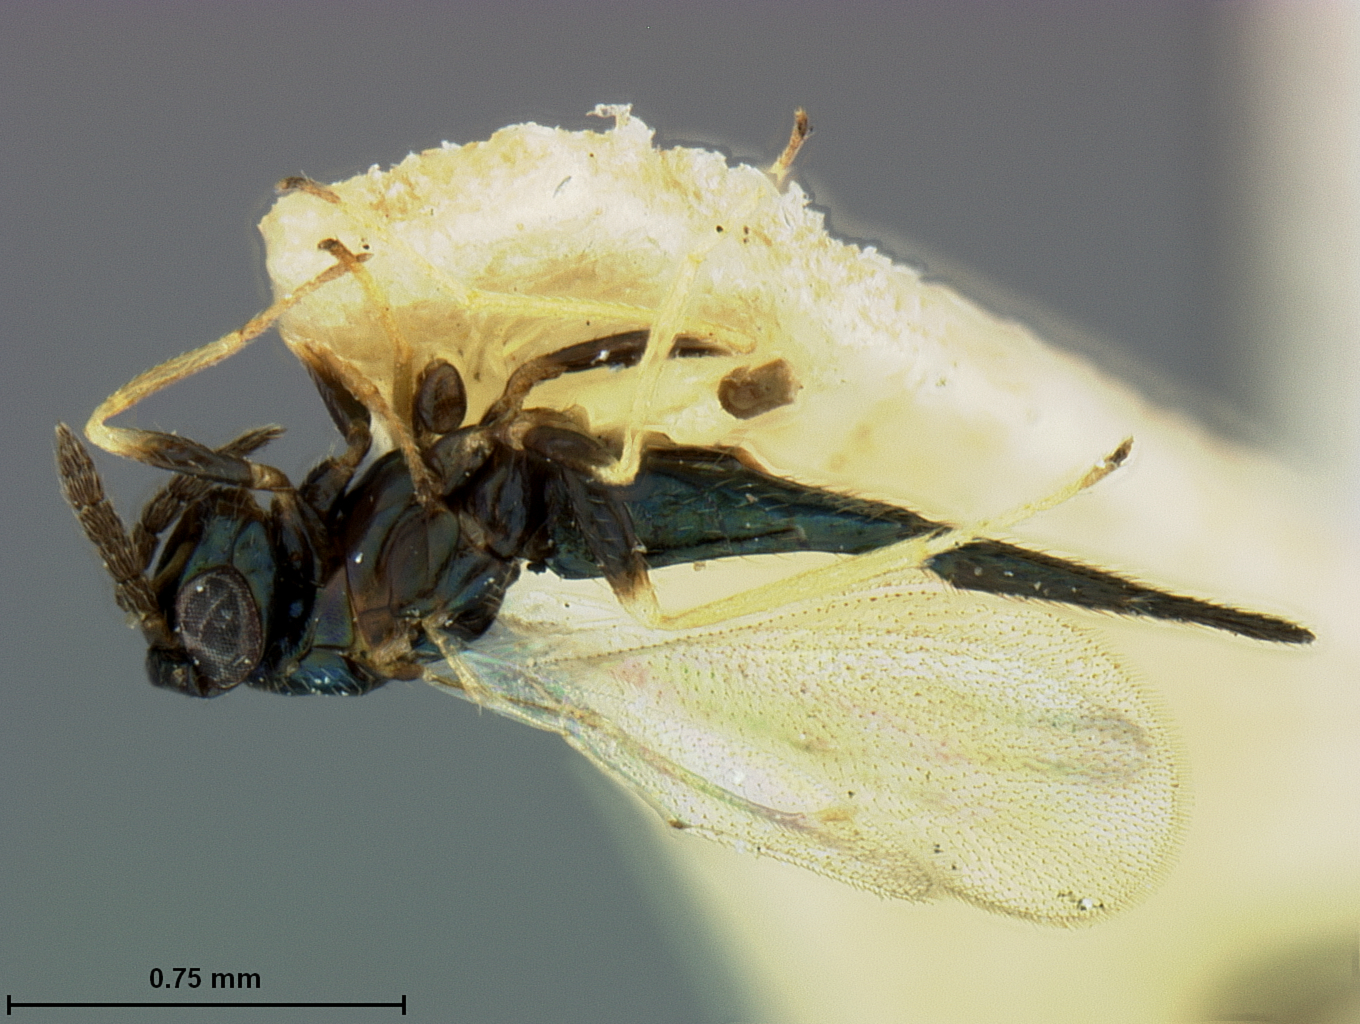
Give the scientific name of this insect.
Aprostocetus americanus
